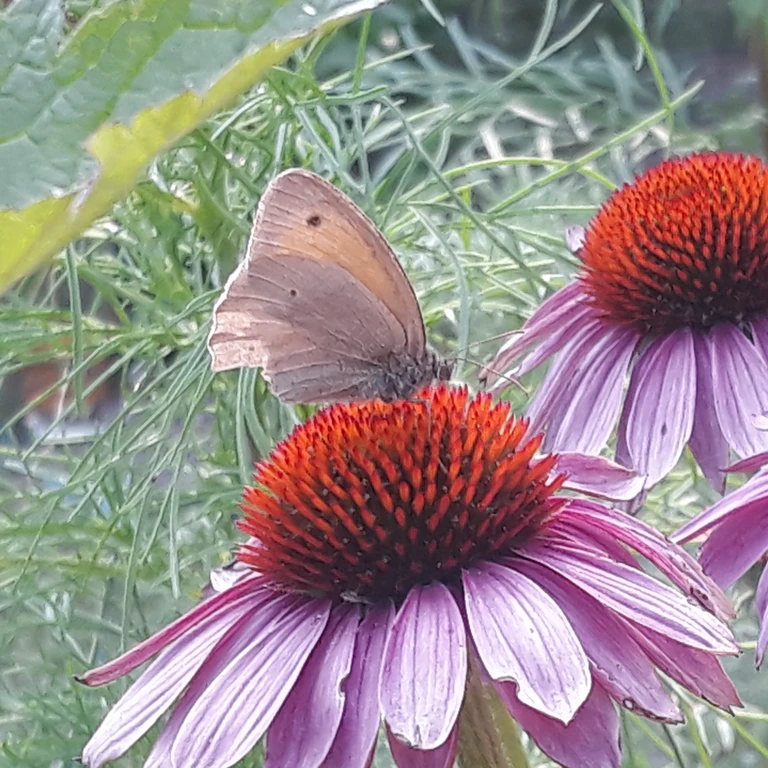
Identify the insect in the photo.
Maniola jurtina
